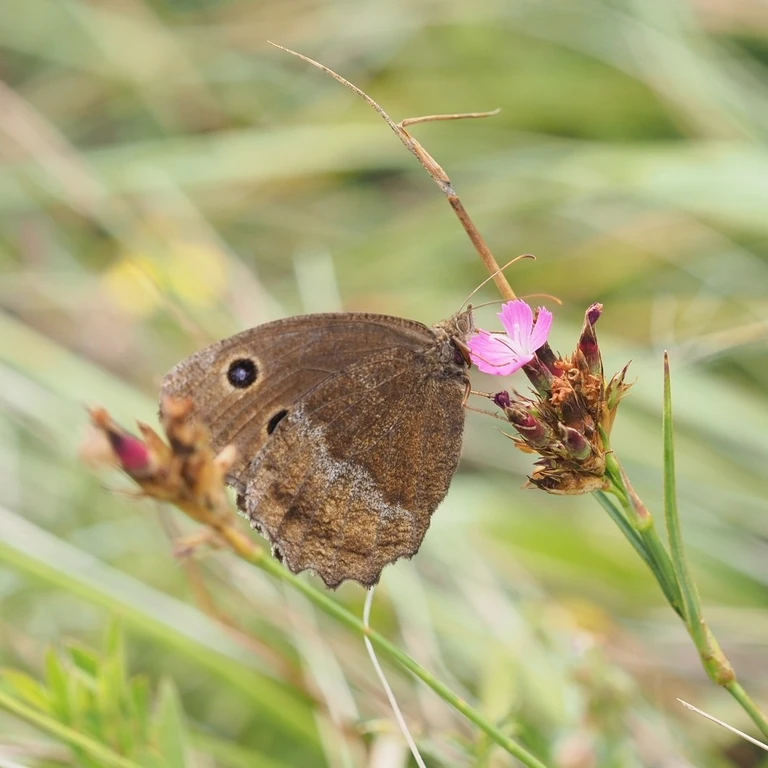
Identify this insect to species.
Minois dryas
